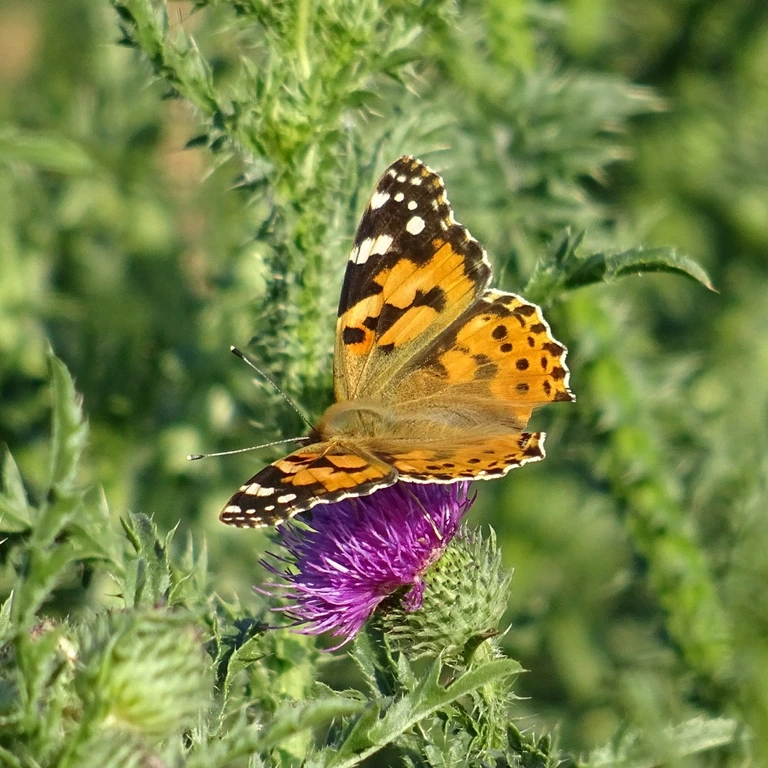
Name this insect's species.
Vanessa cardui
